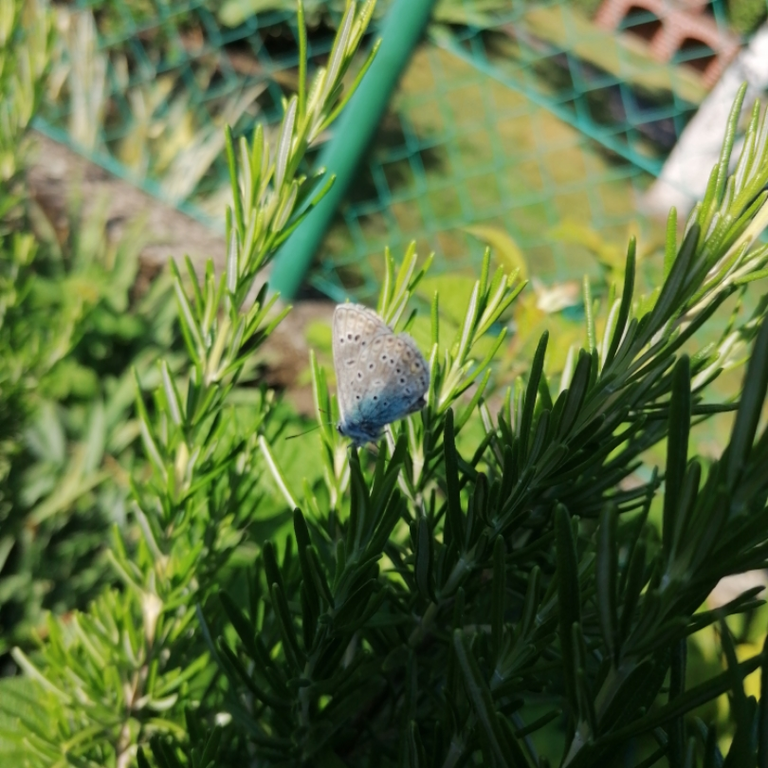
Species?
Polyommatus icarus
